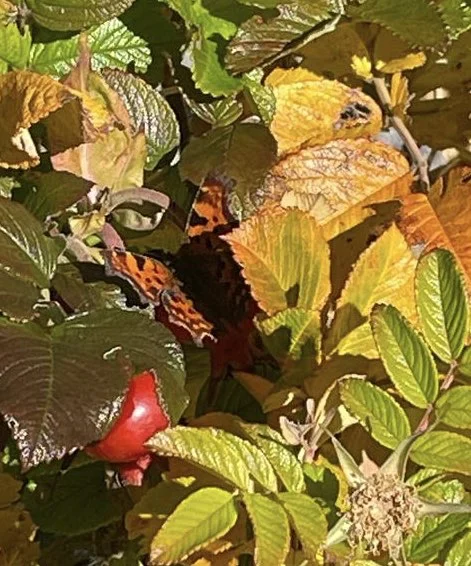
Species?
Polygonia c-album
